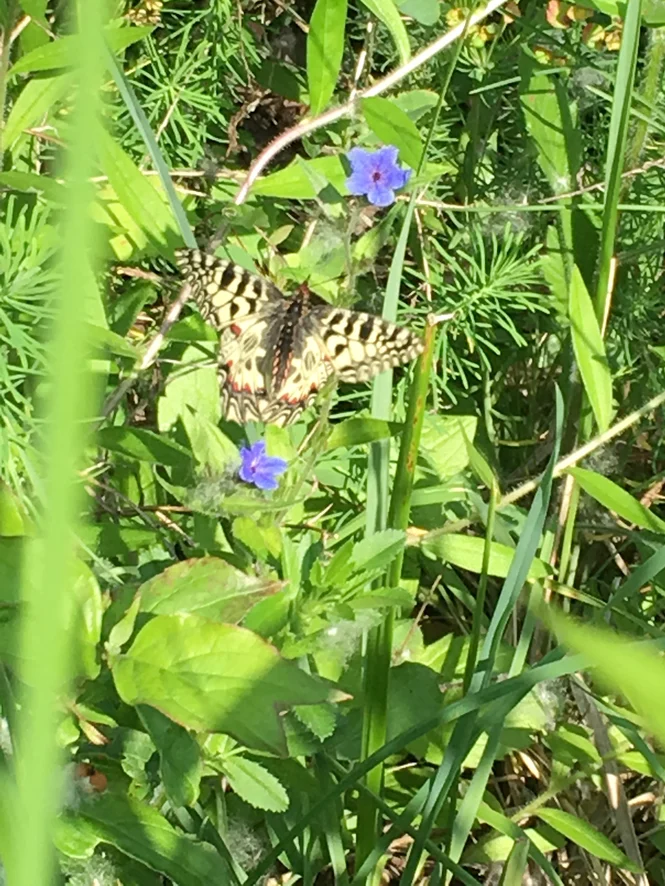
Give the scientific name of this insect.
Zerynthia polyxena
